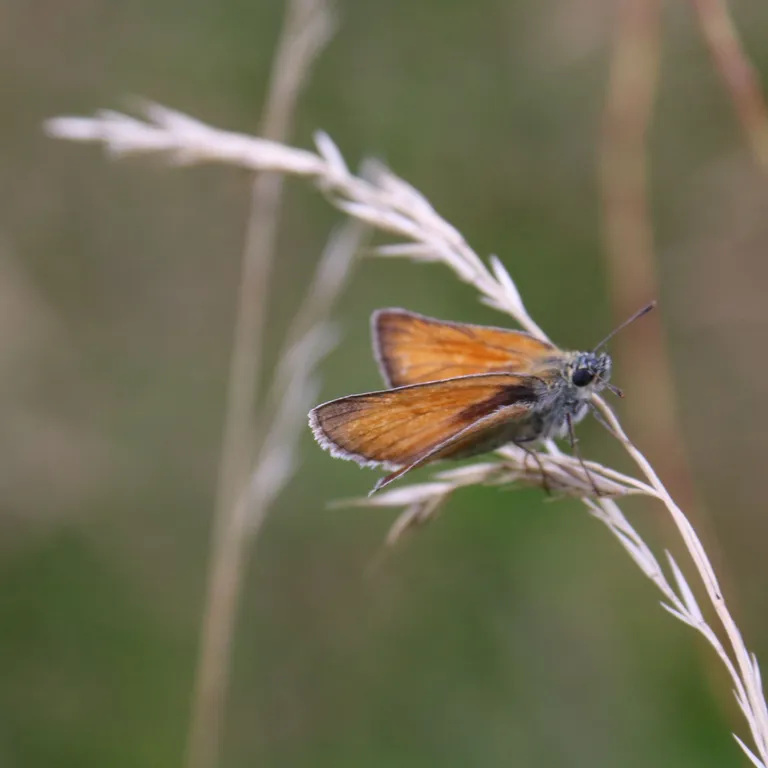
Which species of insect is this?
Thymelicus sylvestris
